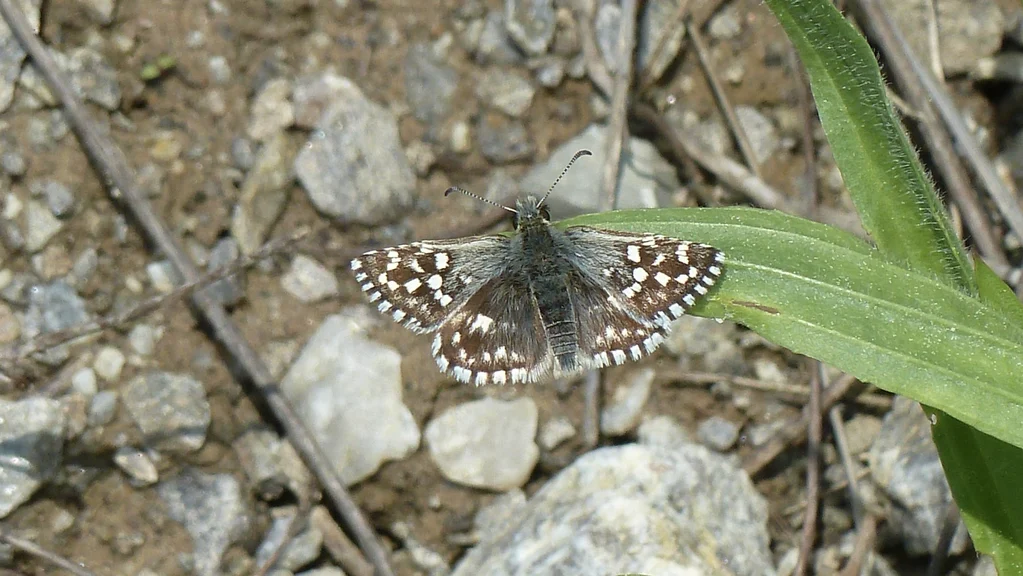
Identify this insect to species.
Pyrgus malvae
